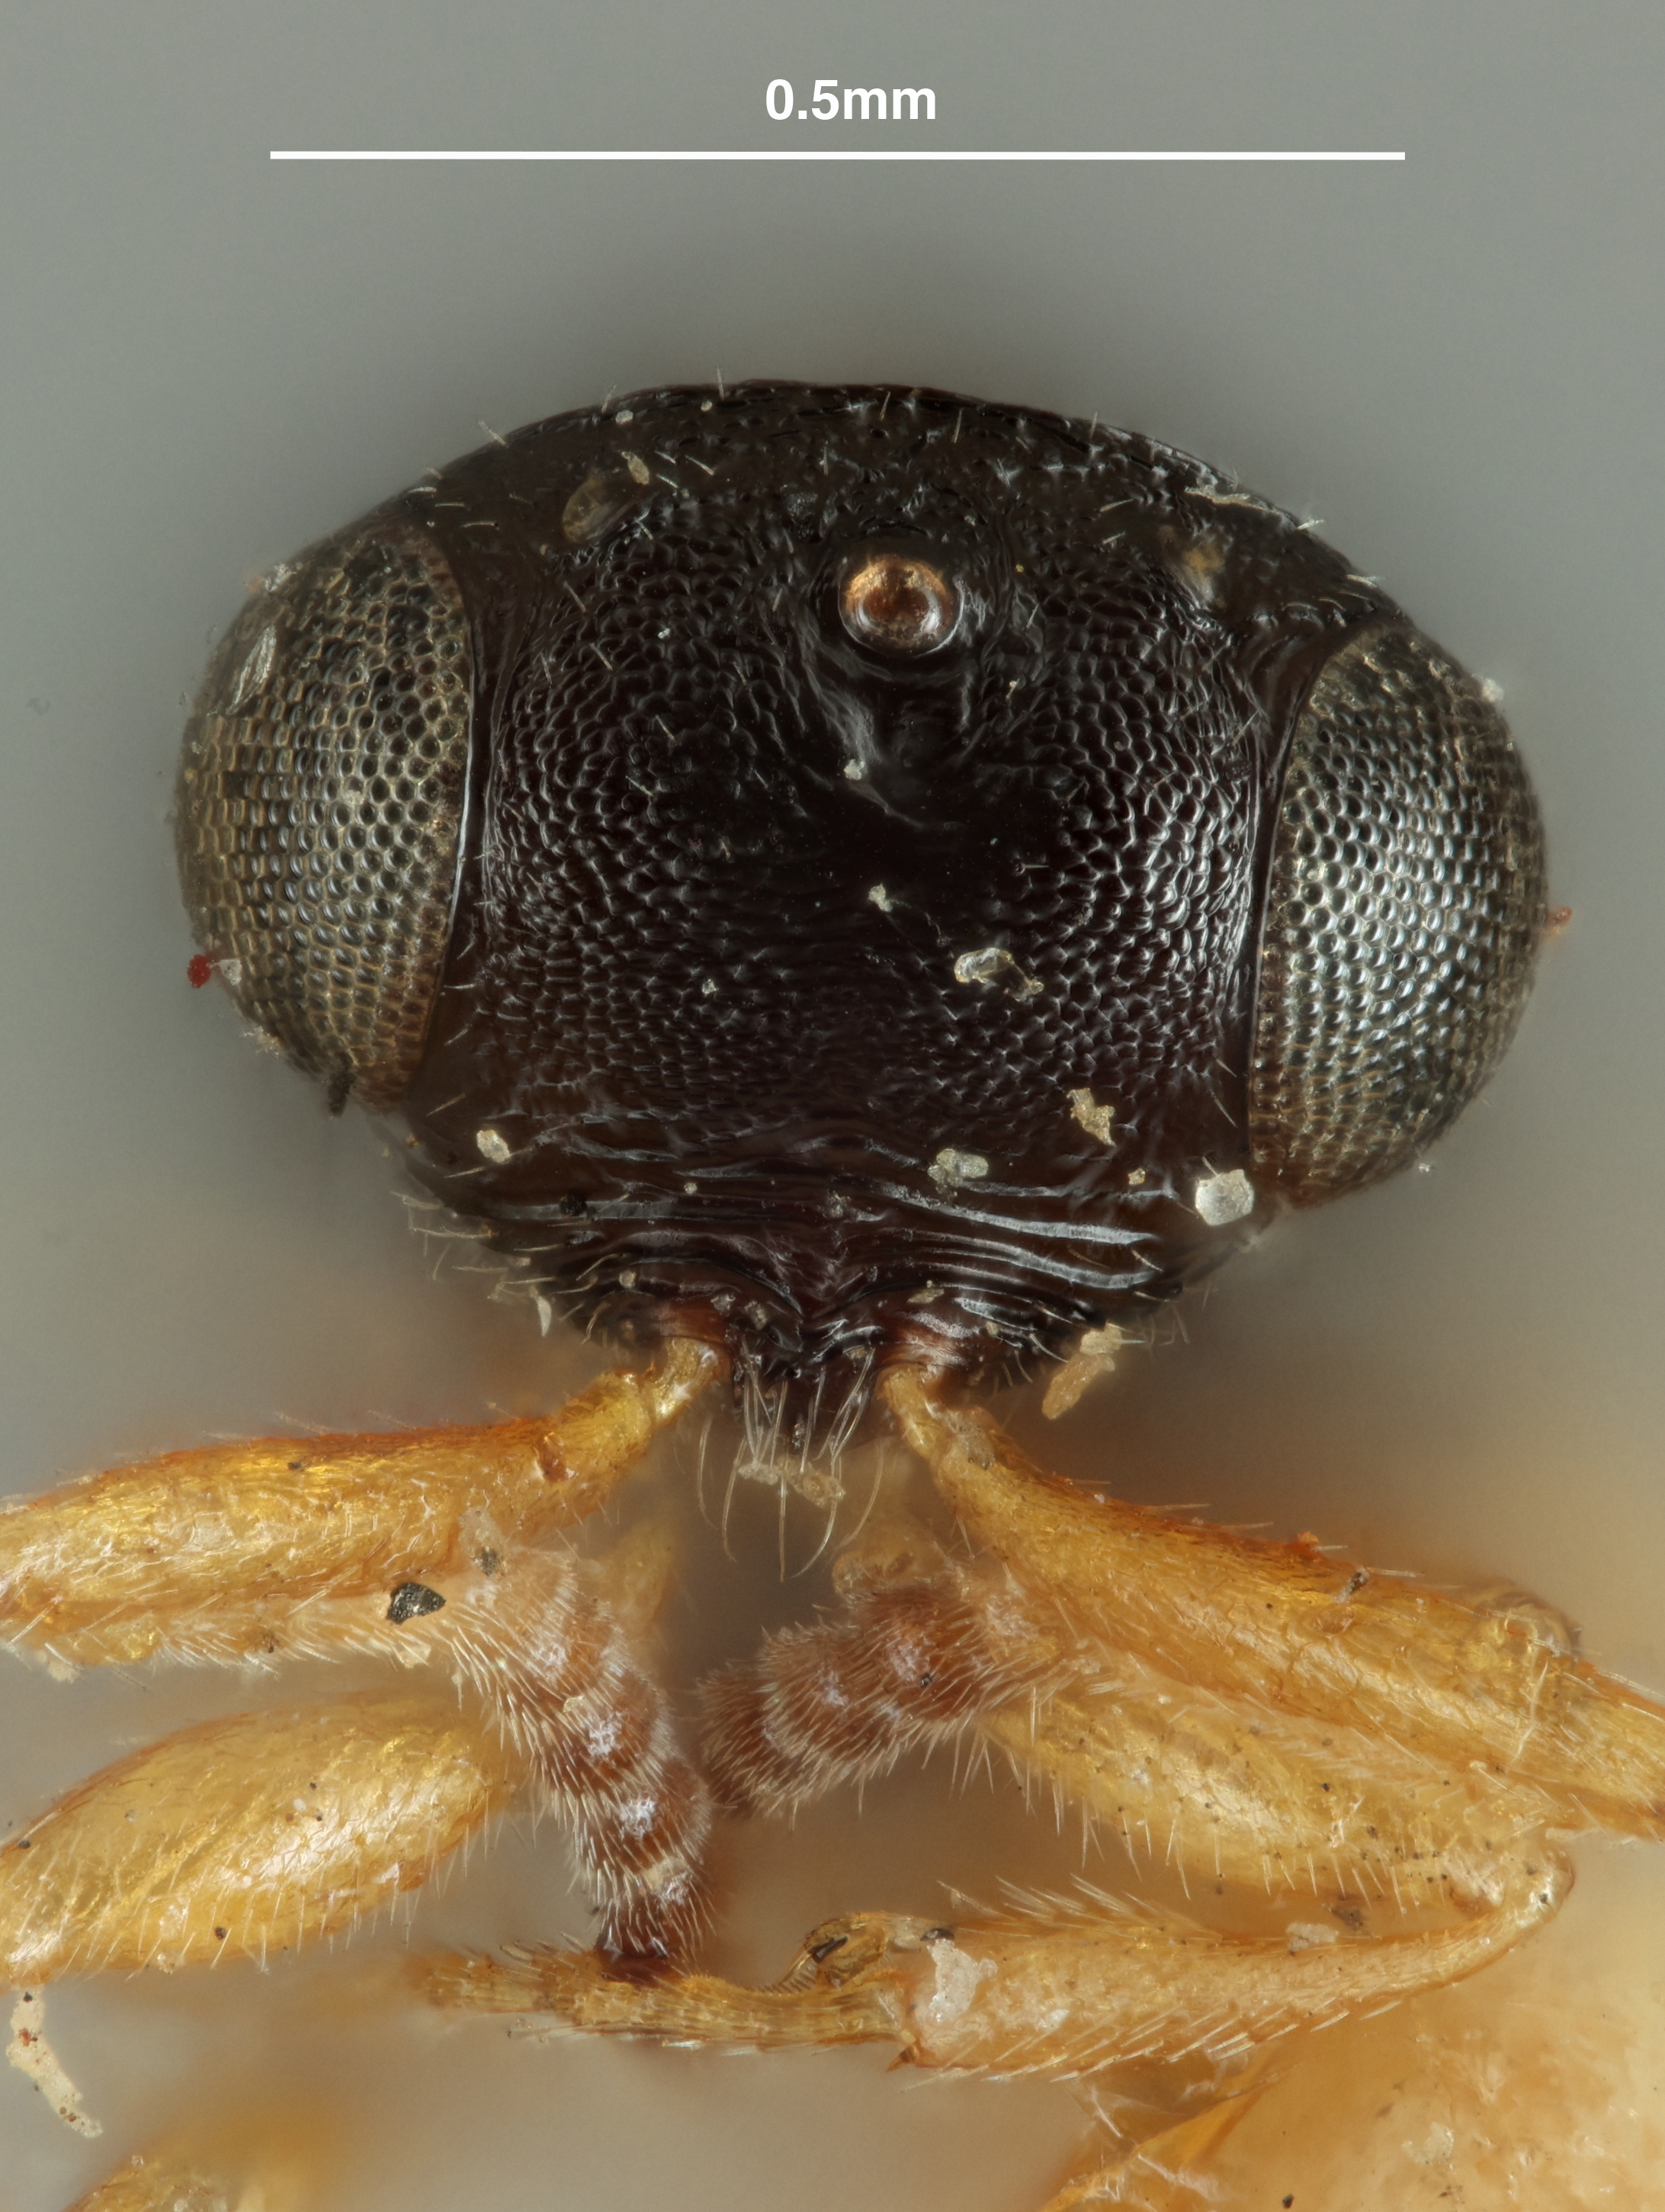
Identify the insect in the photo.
Platygaster caryae
